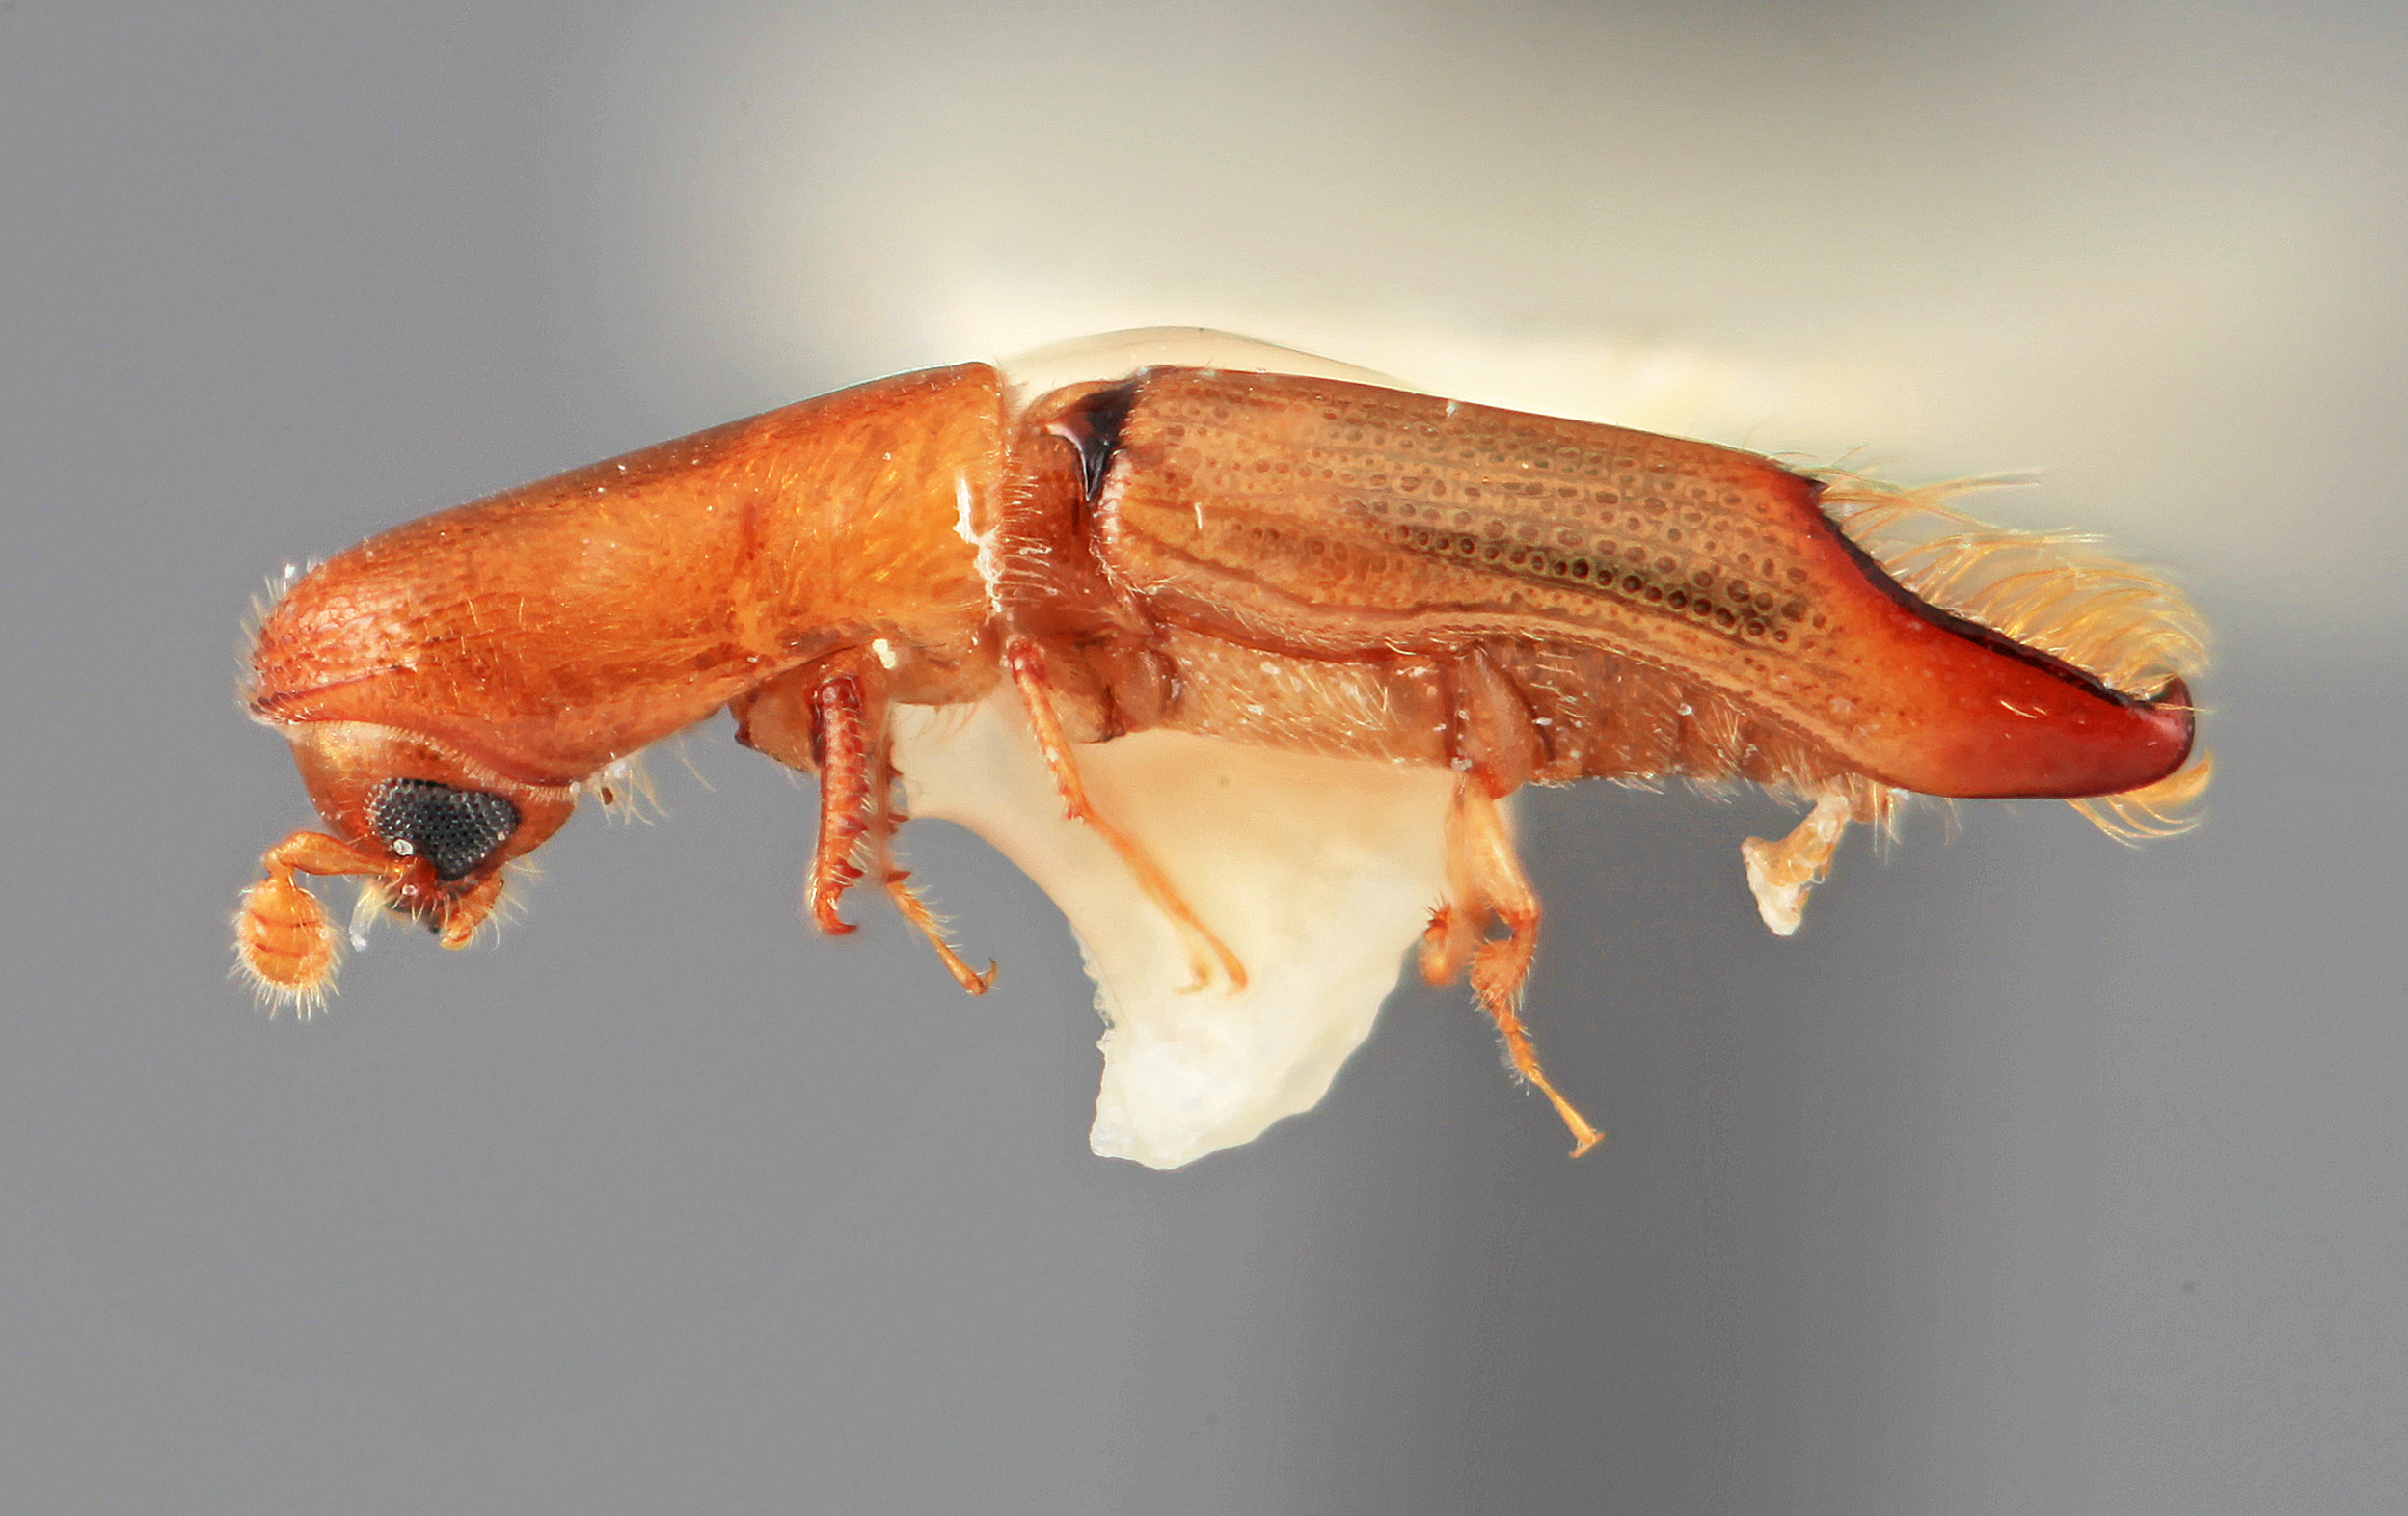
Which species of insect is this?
Amphicranus apicalis
